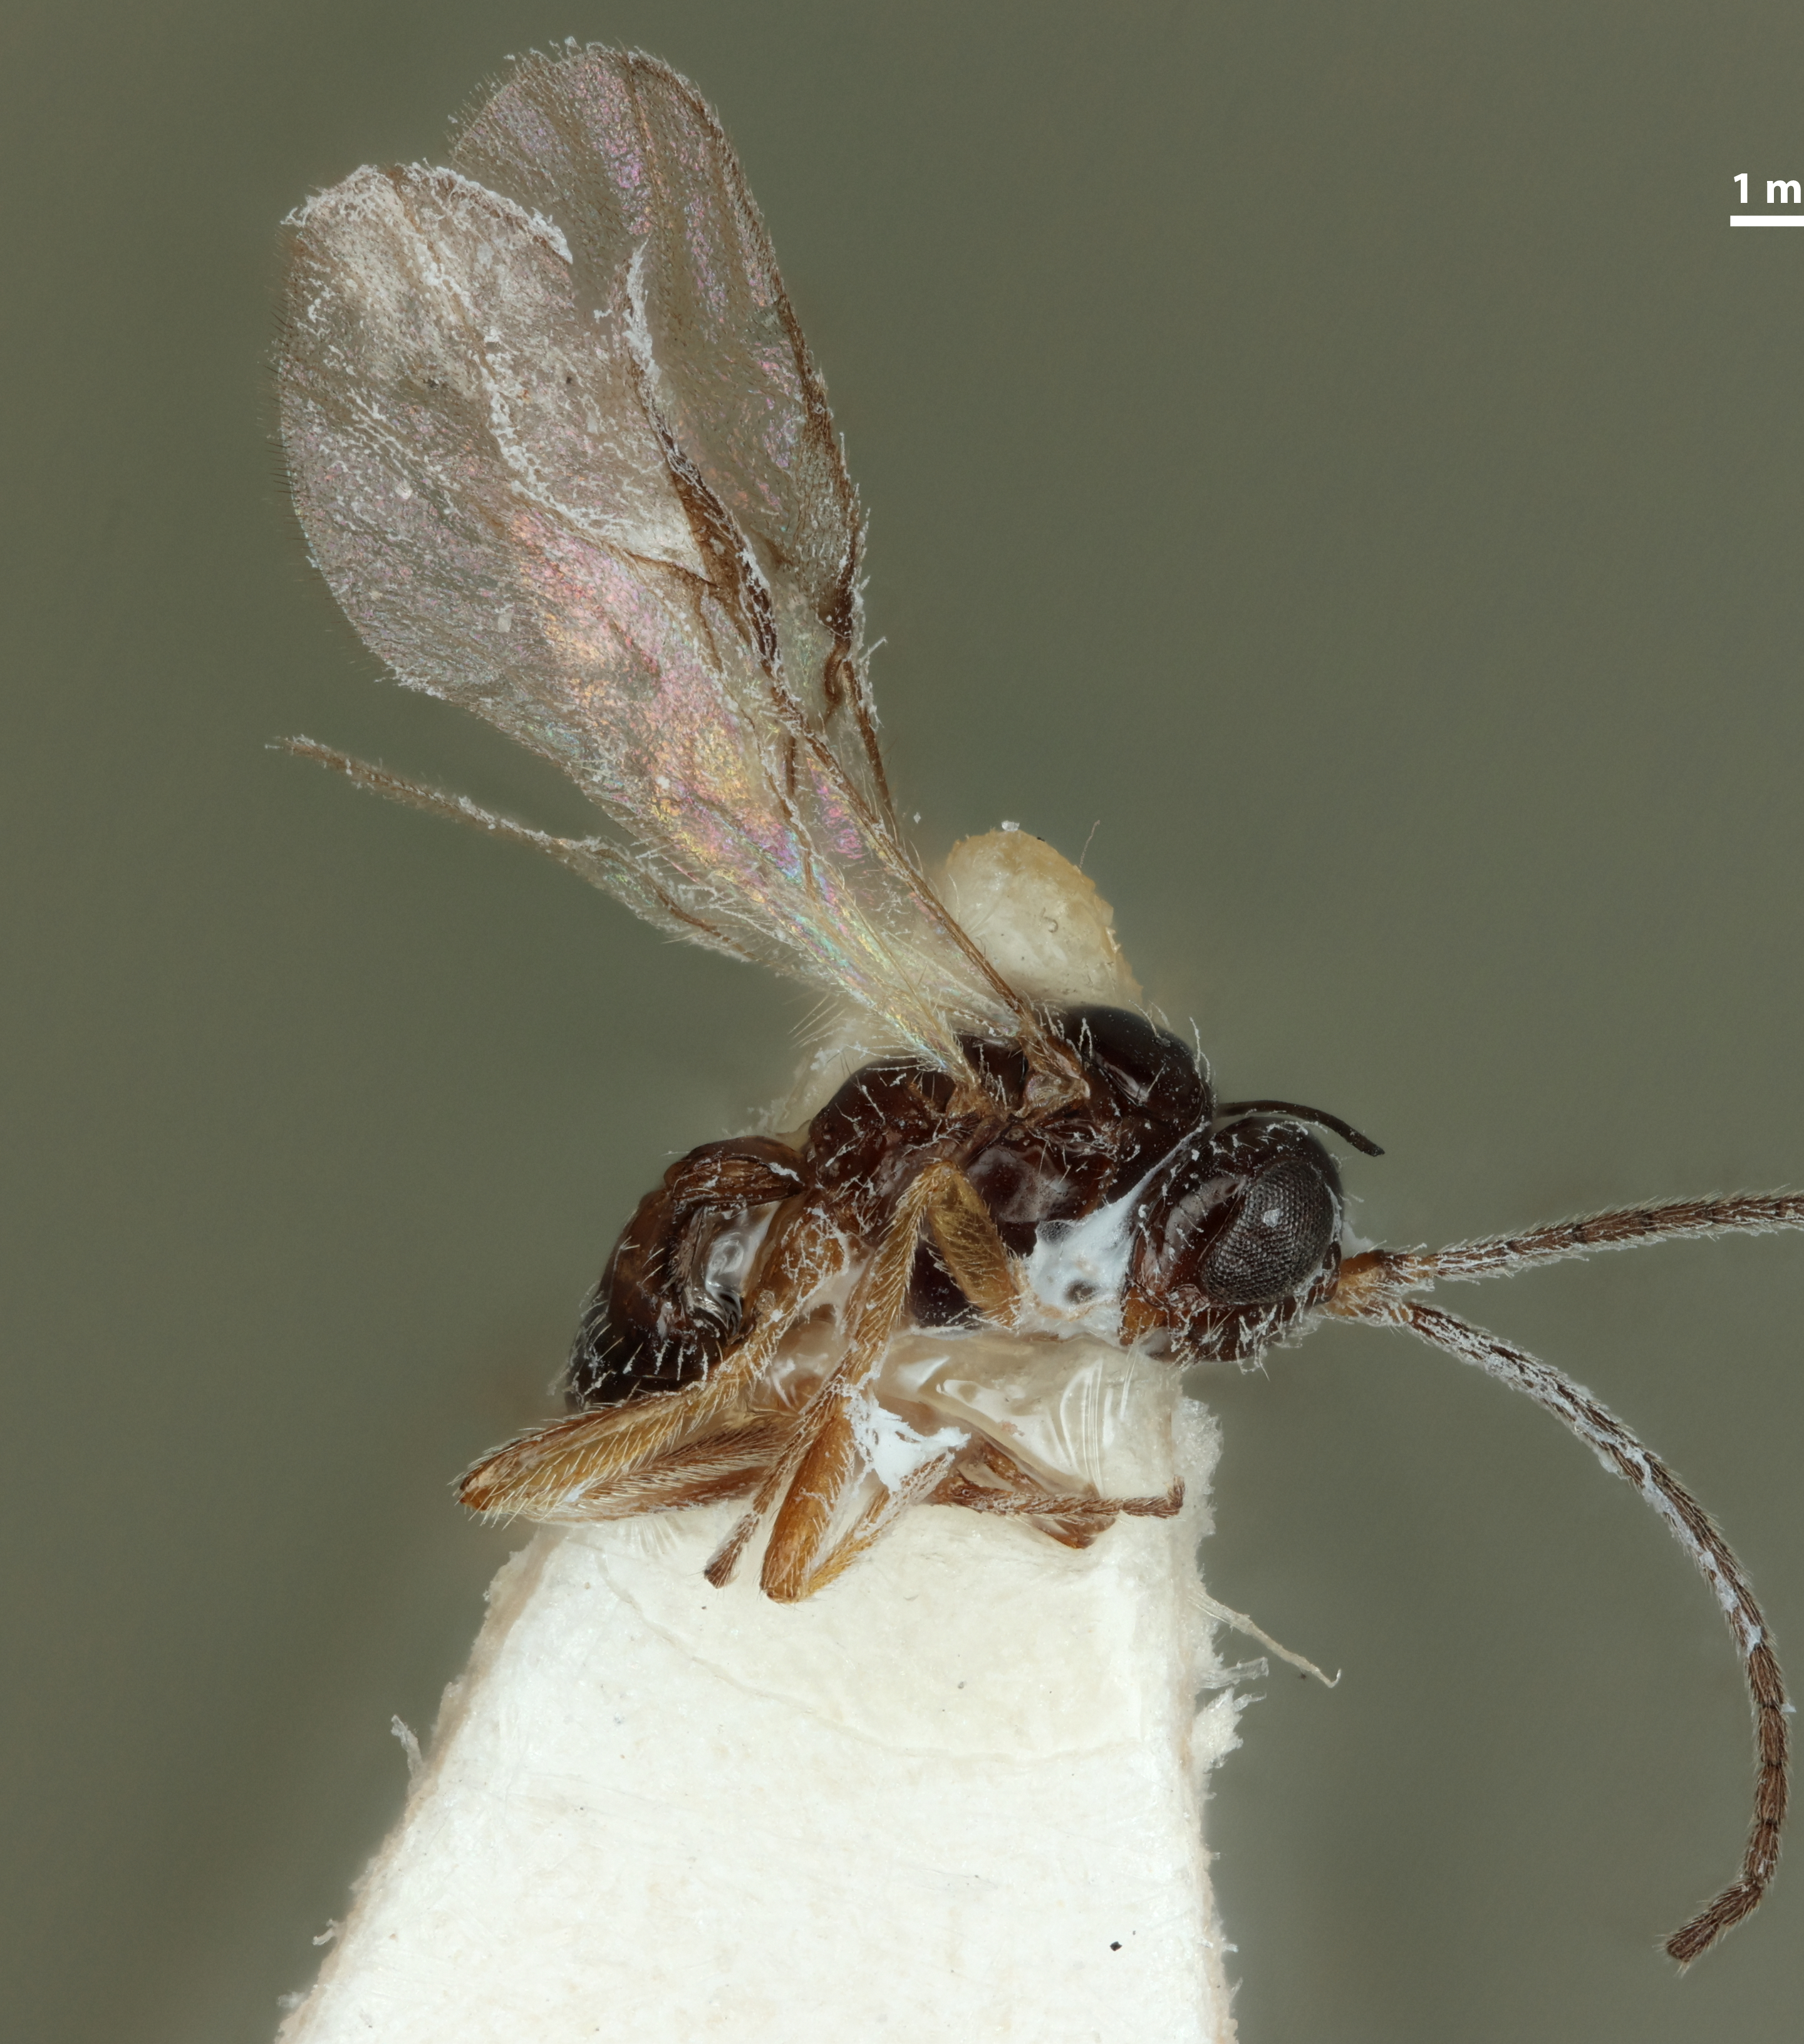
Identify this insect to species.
Opius flaveolaris
